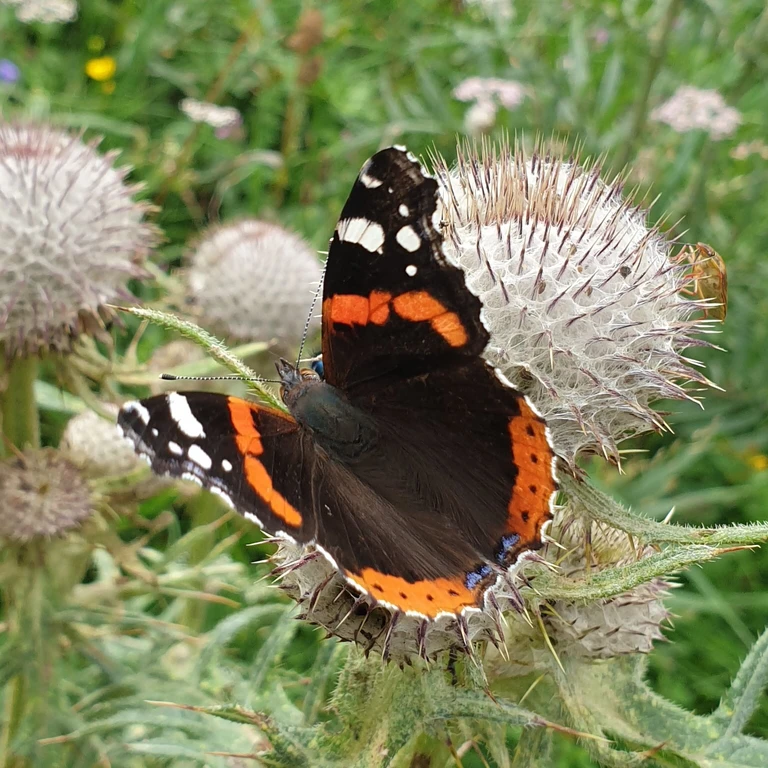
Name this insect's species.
Vanessa atalanta
